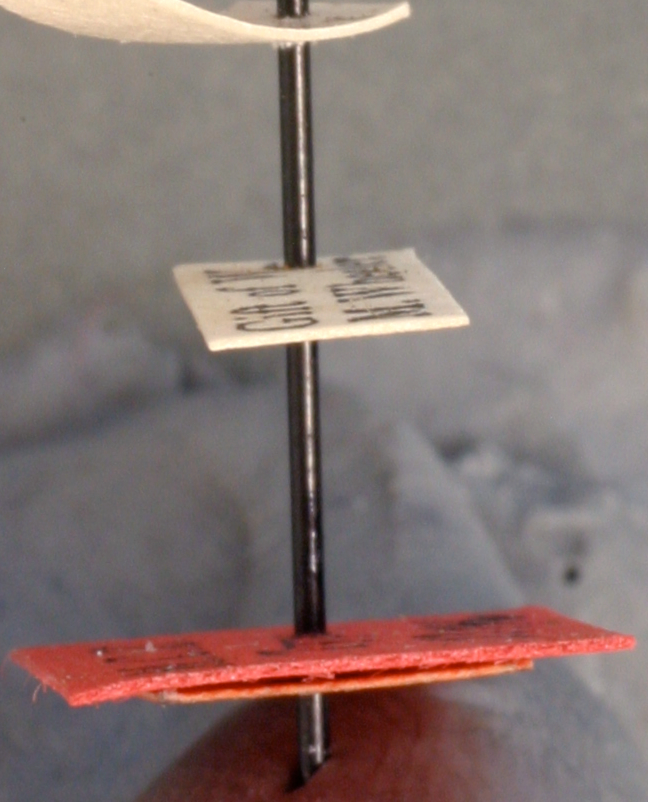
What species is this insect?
Pseudomyrma triplaridis
